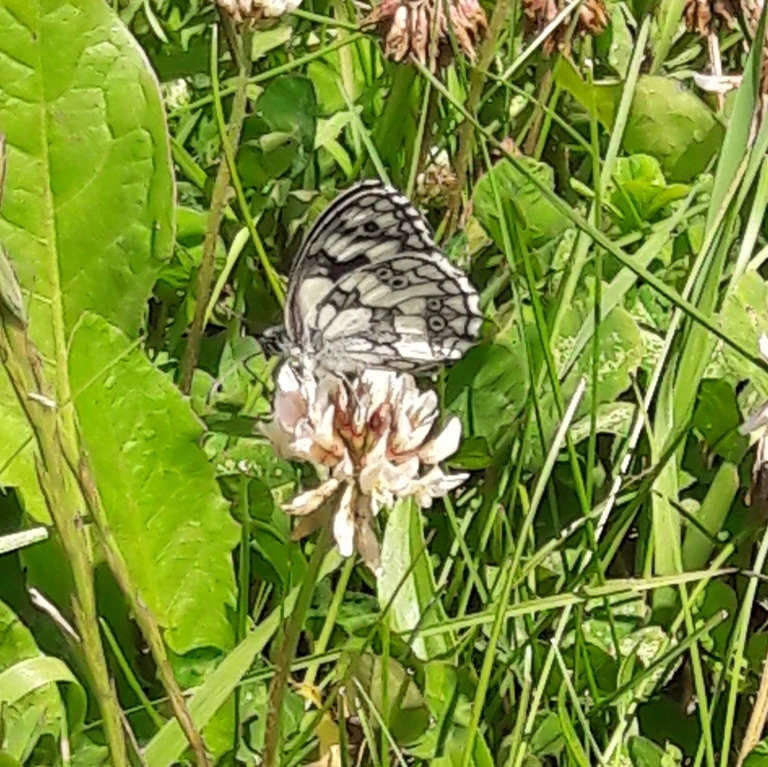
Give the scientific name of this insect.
Melanargia galathea
